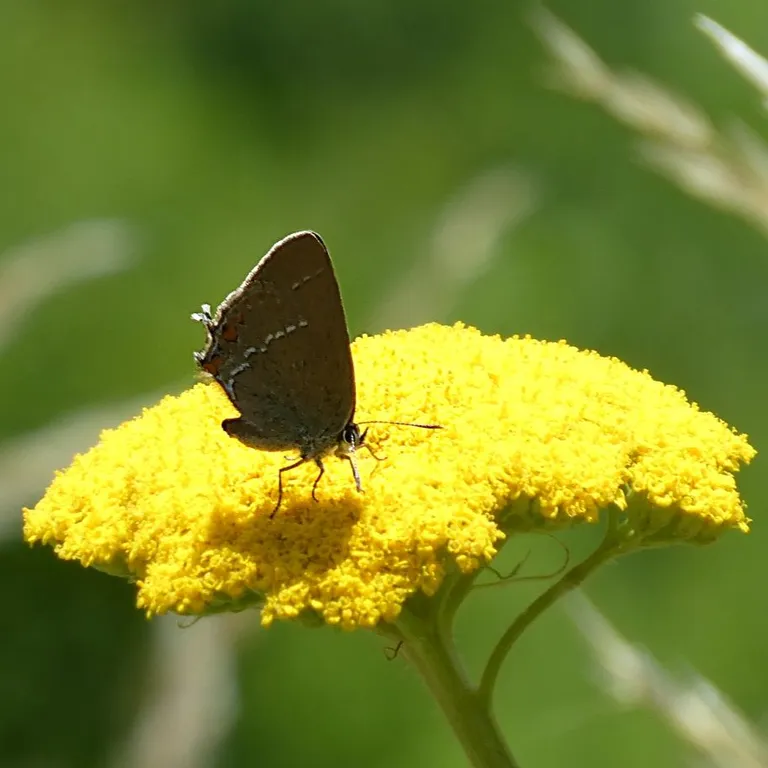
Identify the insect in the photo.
Satyrium acaciae (also Strymon acaciae)
